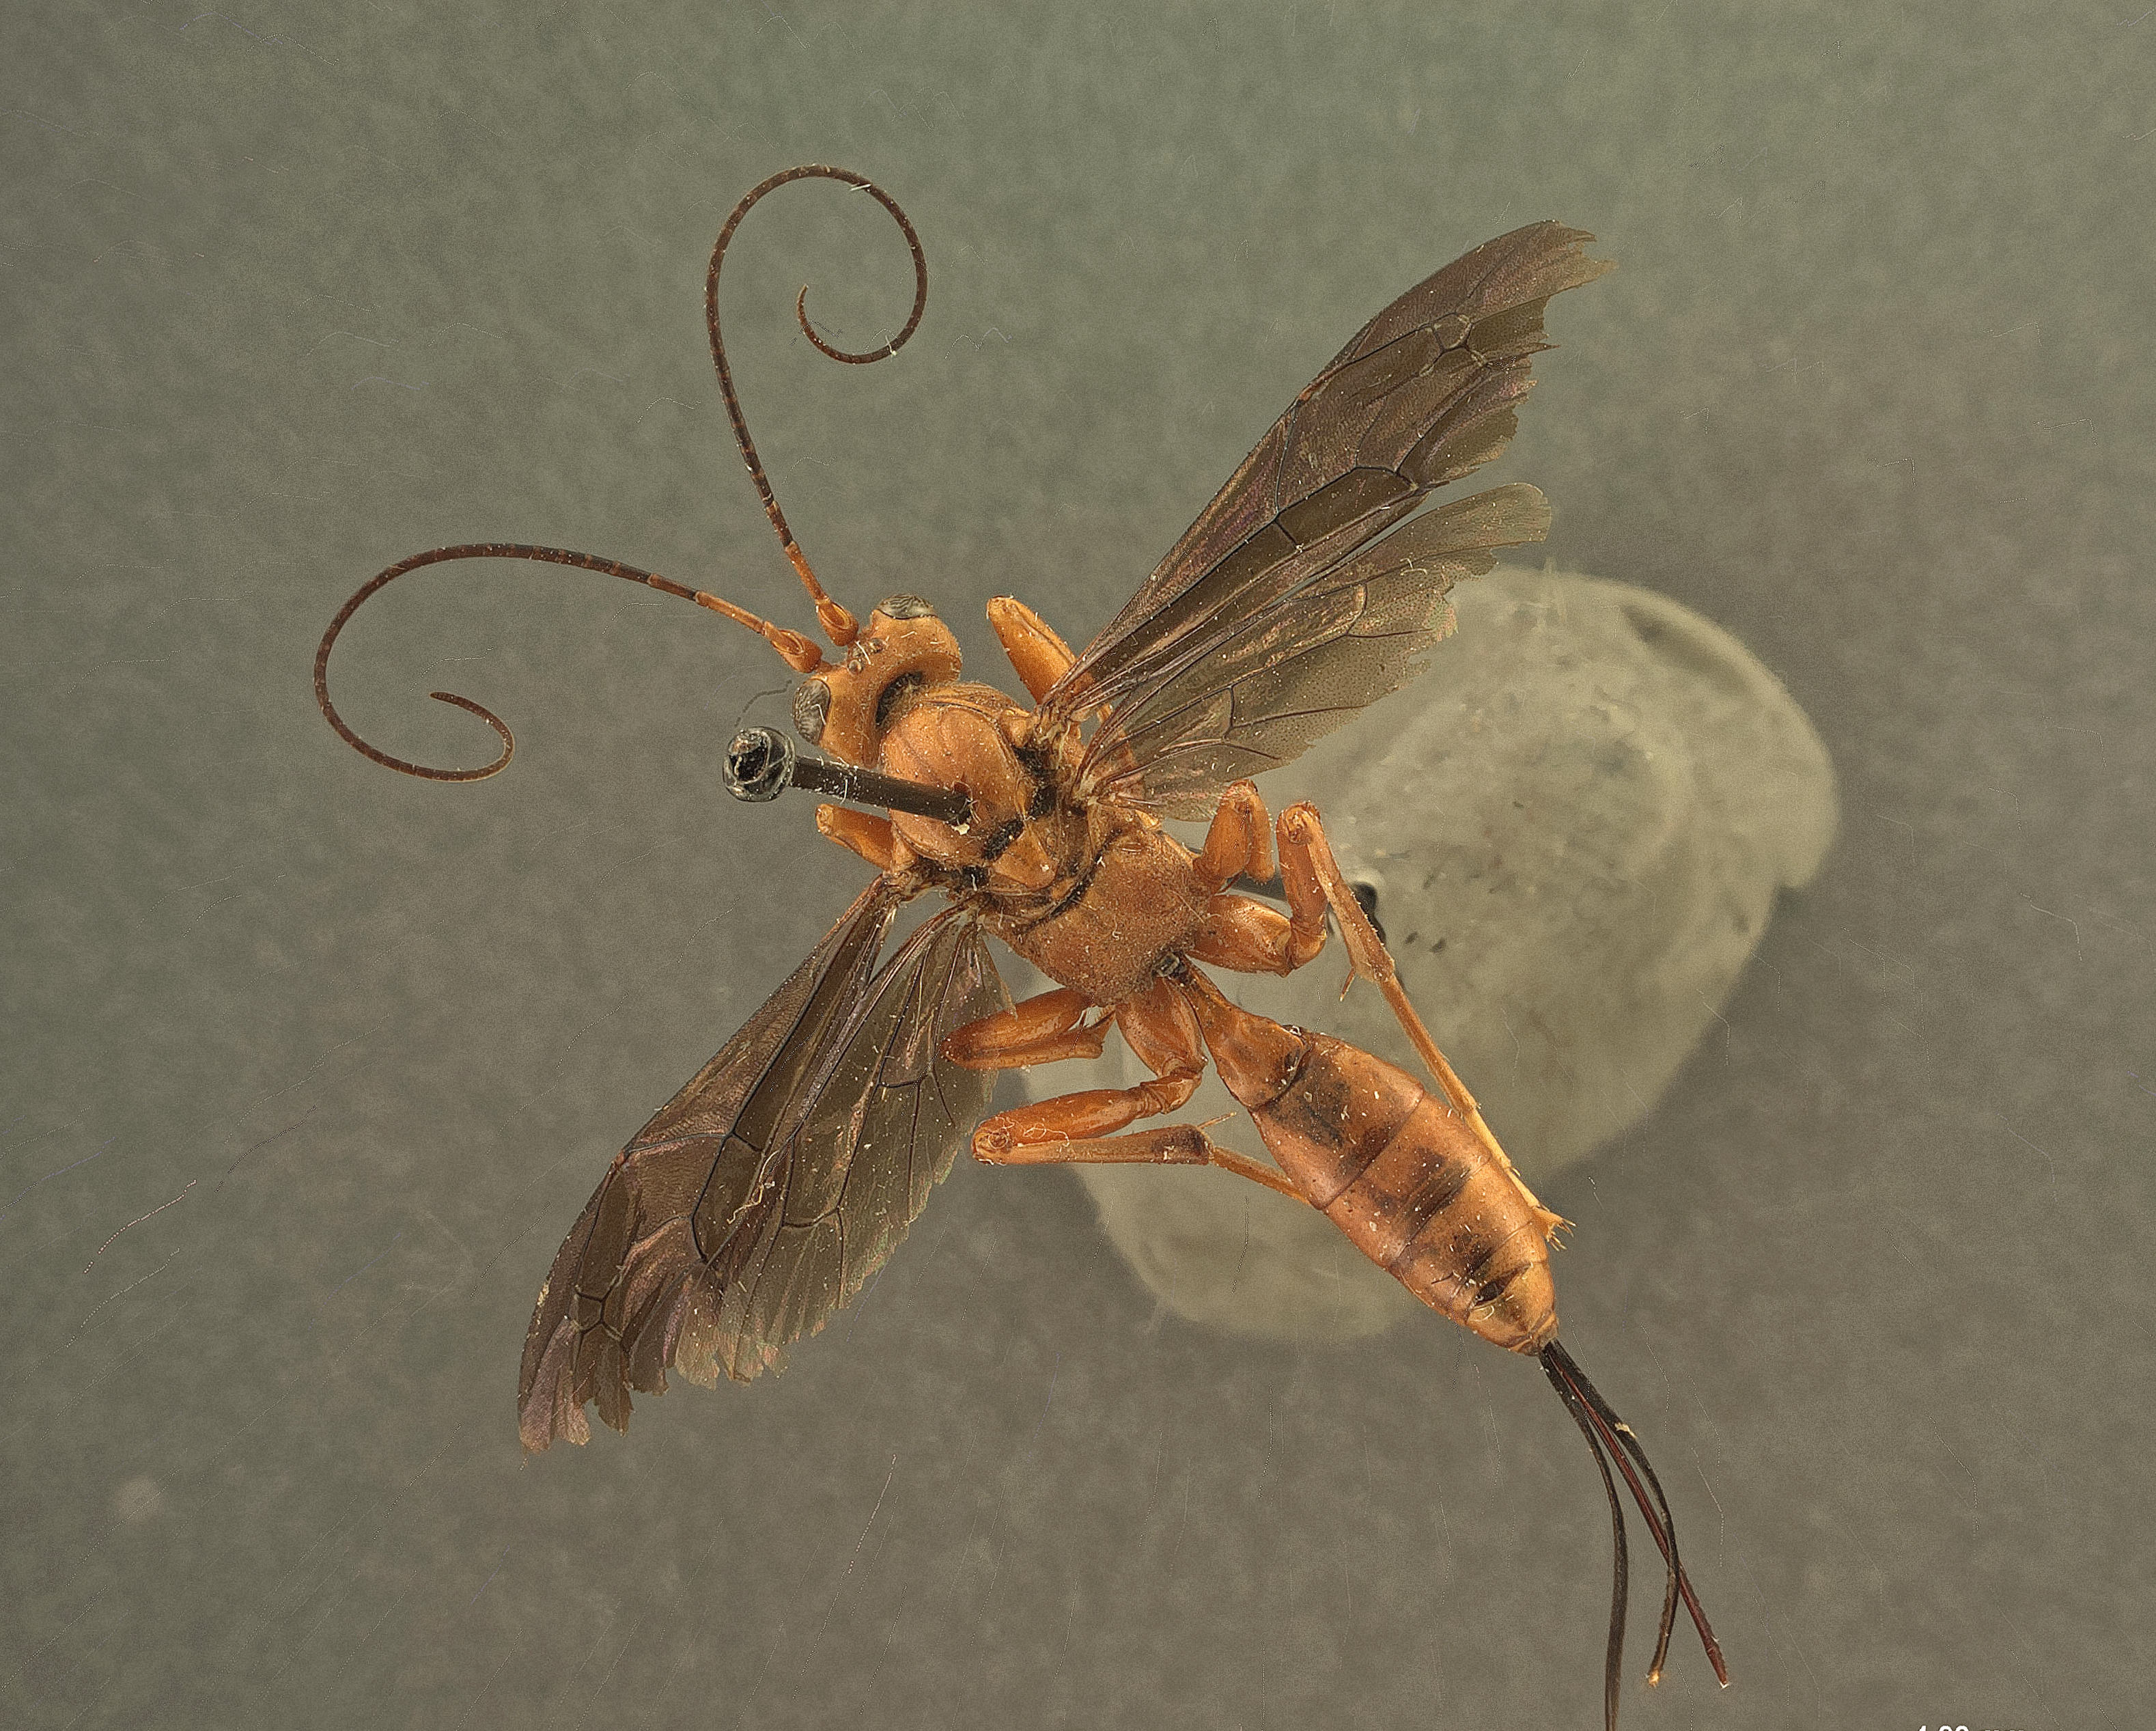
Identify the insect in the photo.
Cryptus serraticaudus
